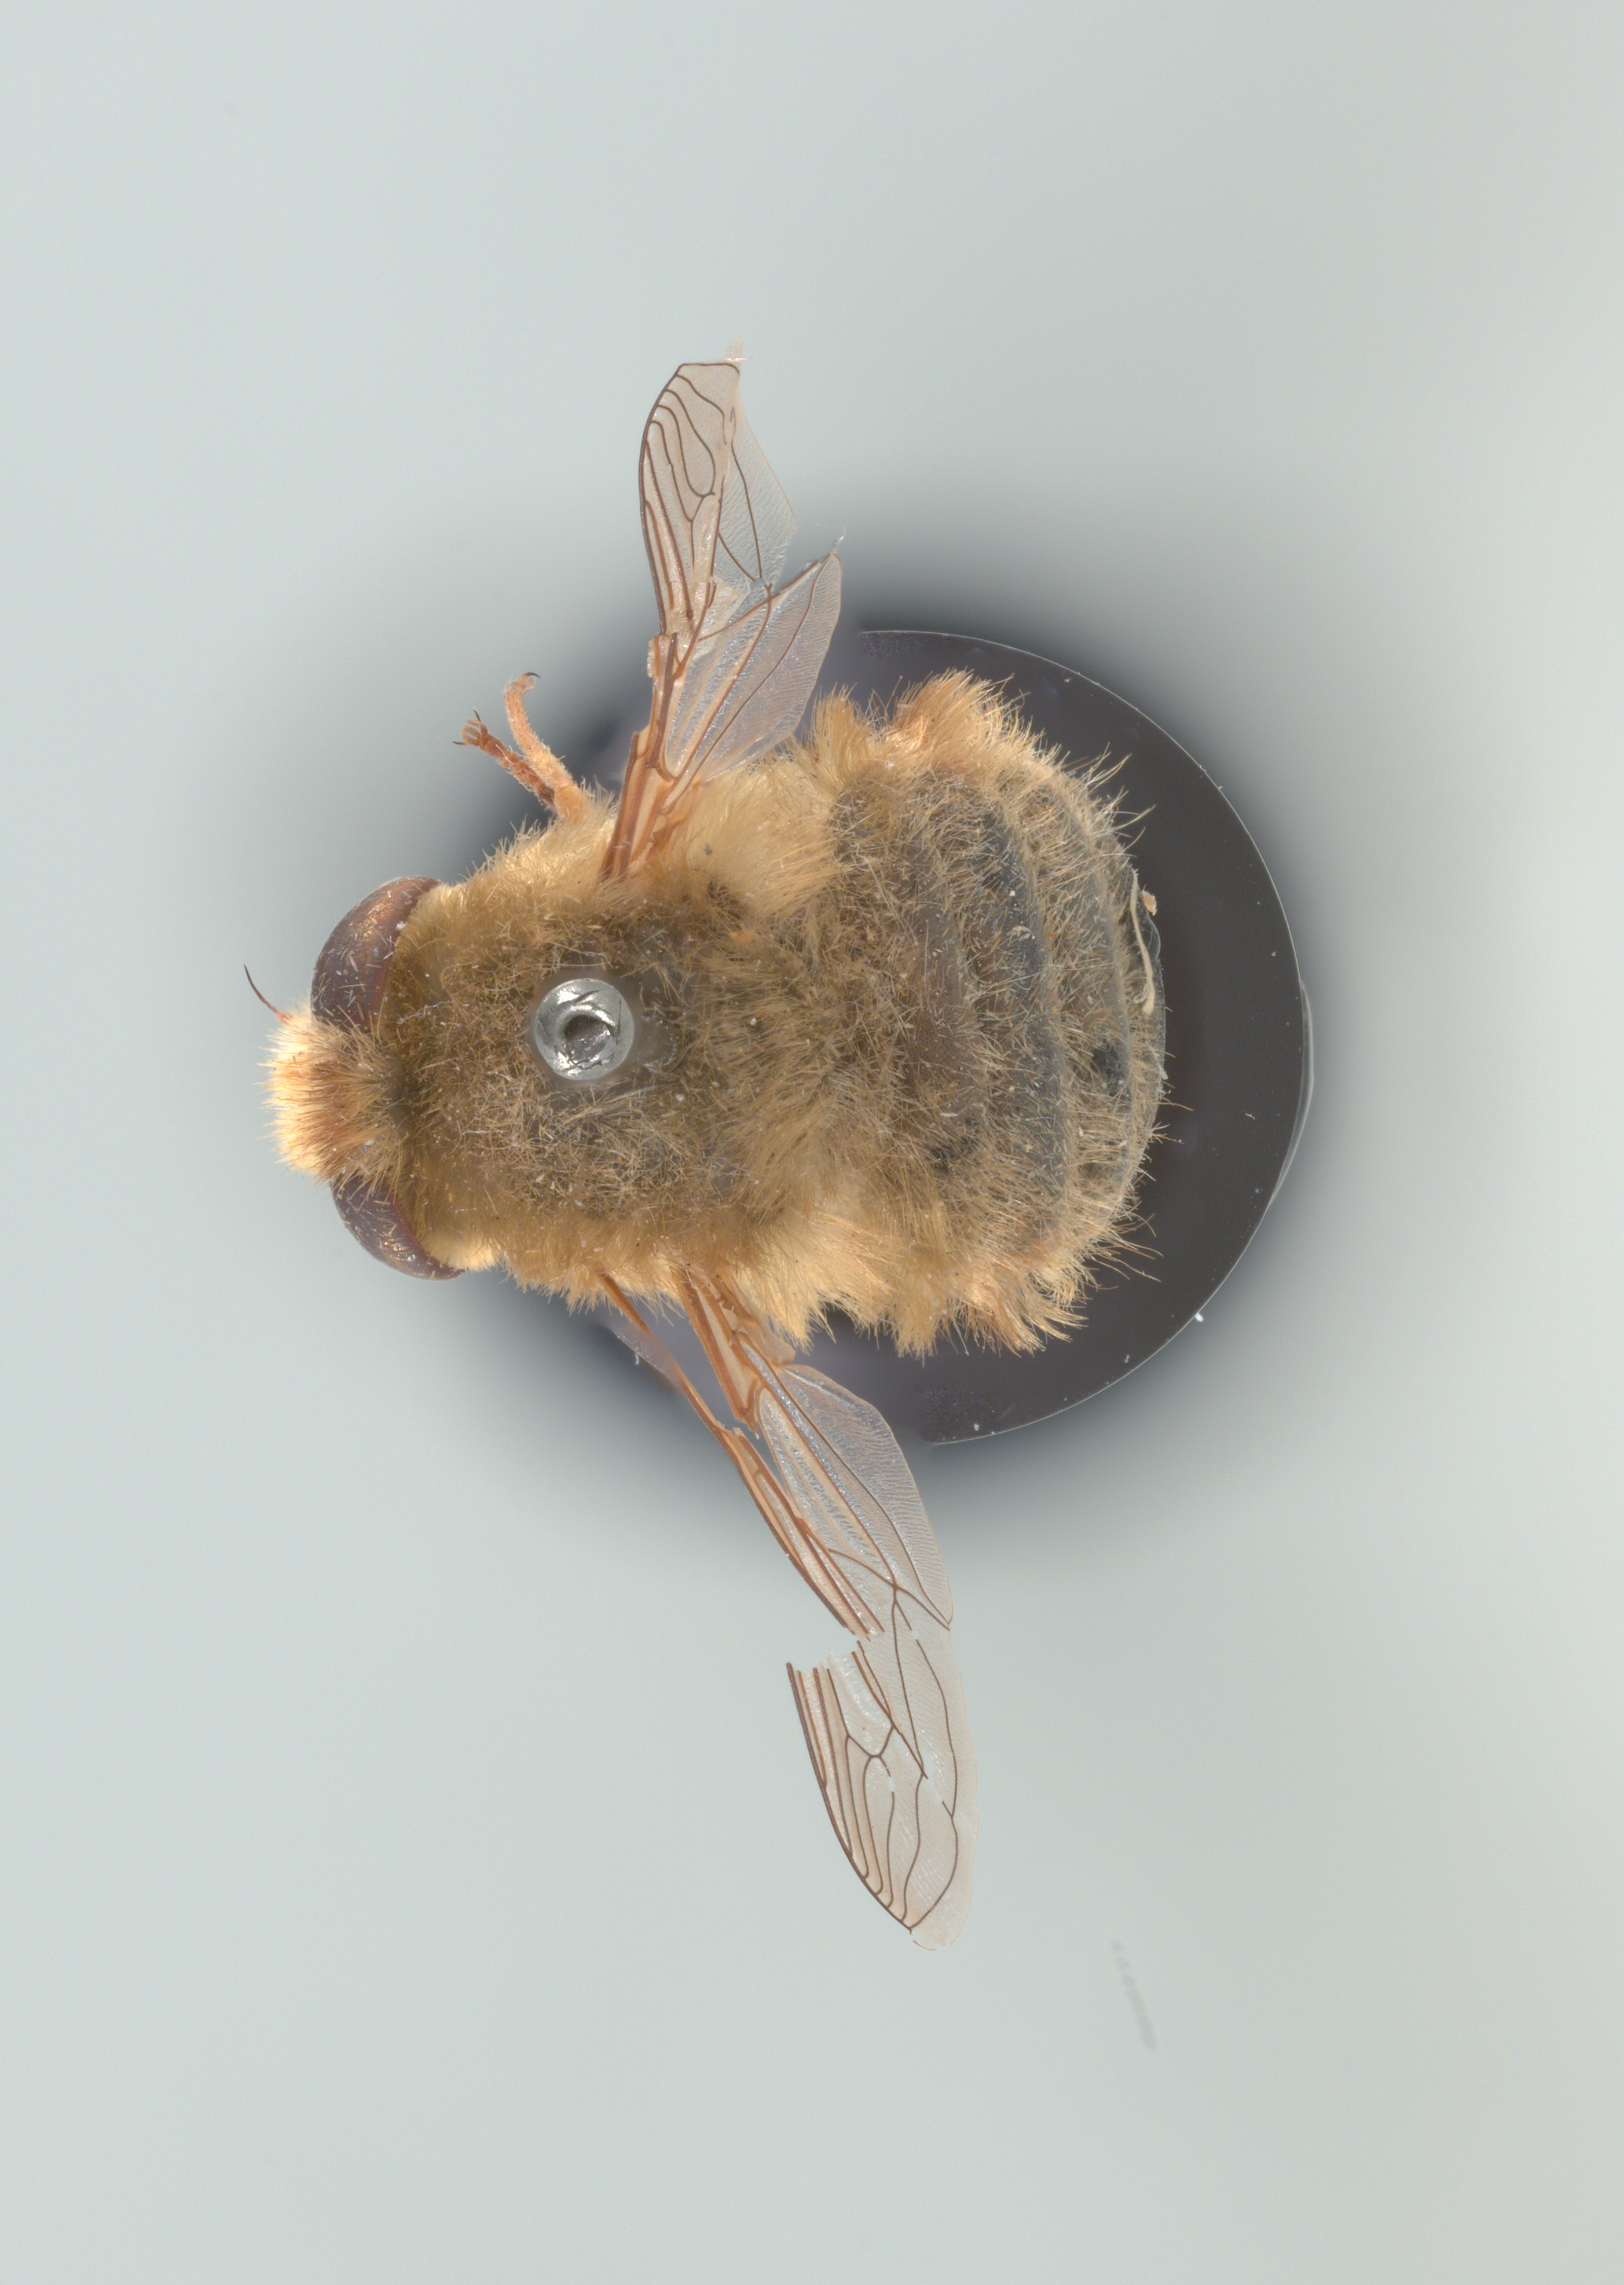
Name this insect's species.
Neorhynchocephalus mendozanus
